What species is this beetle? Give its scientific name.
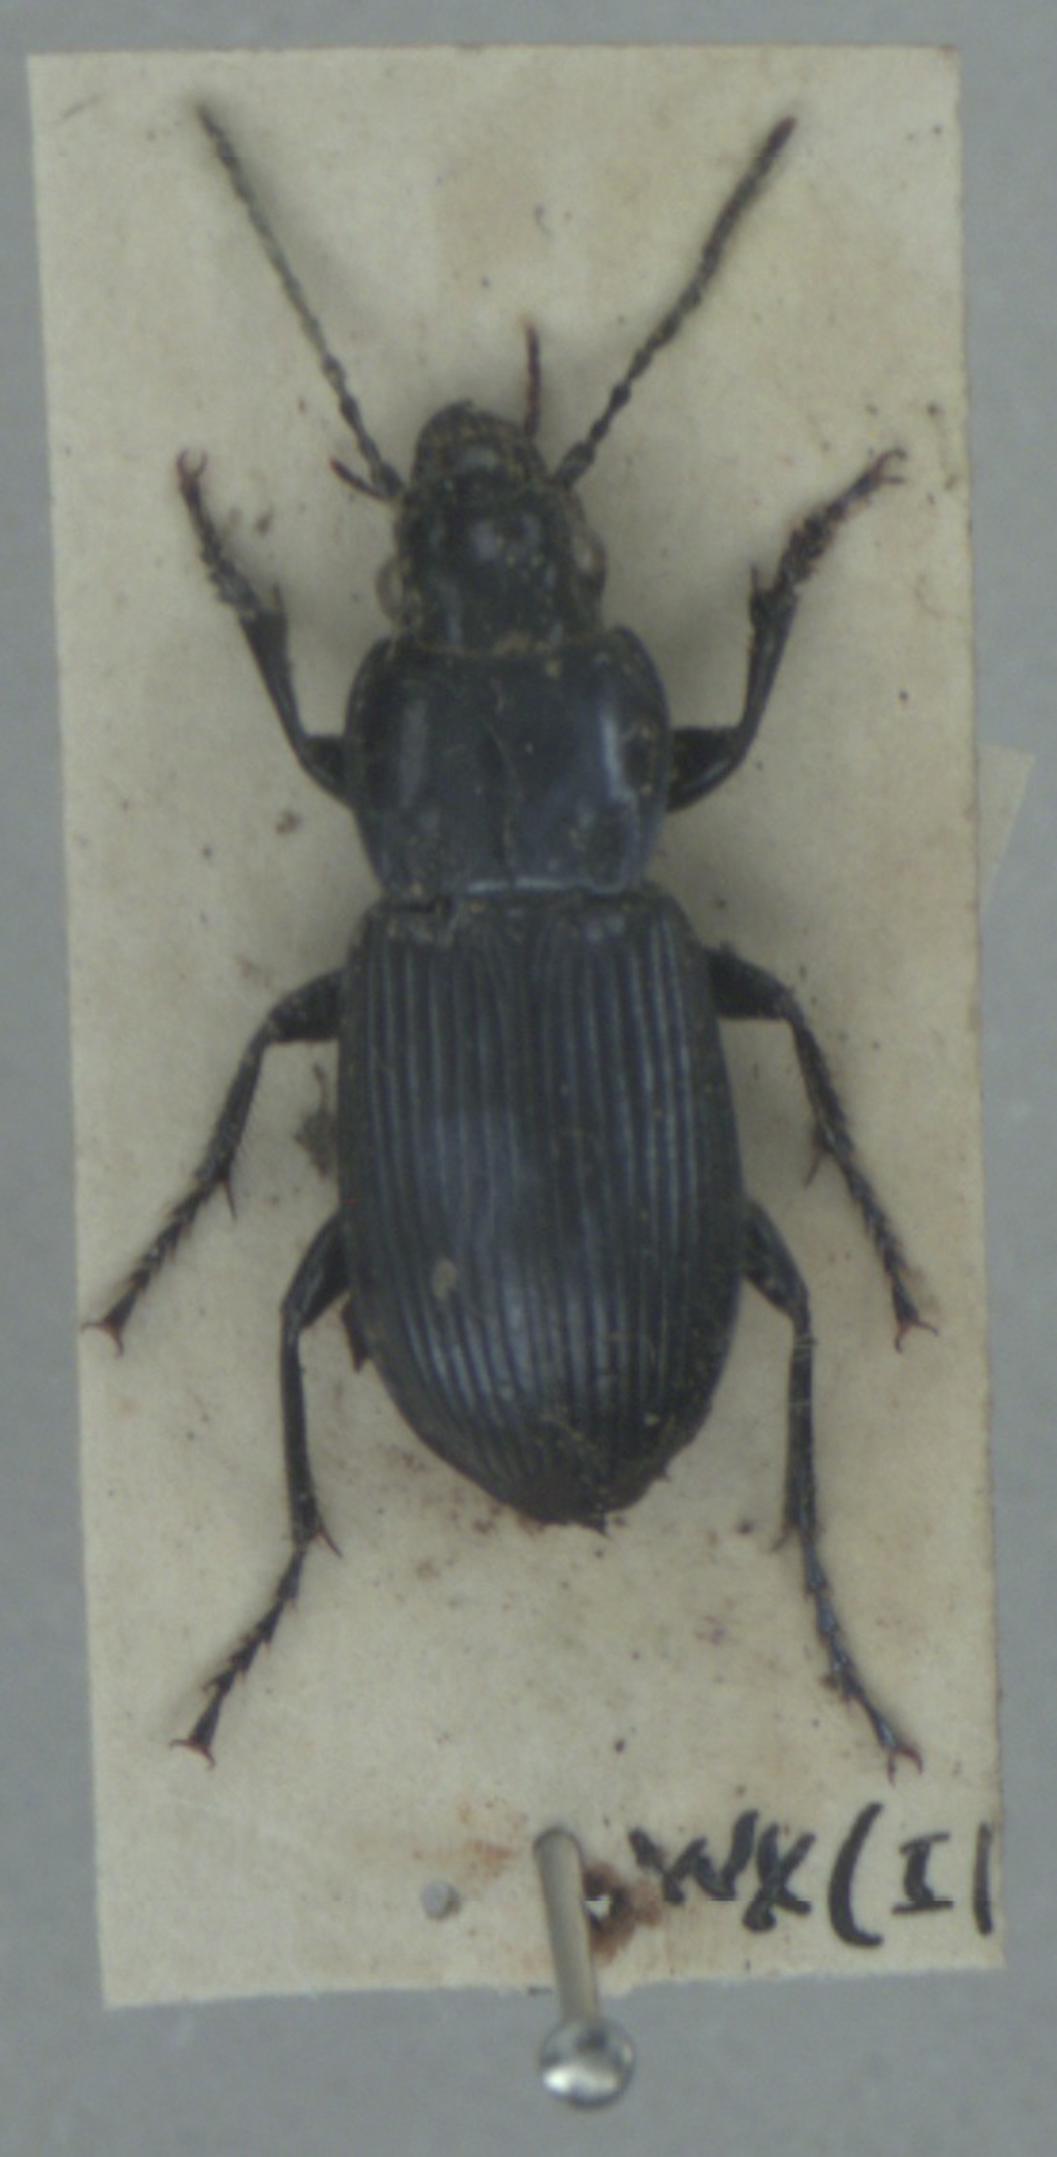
Pterostichus melanarius
